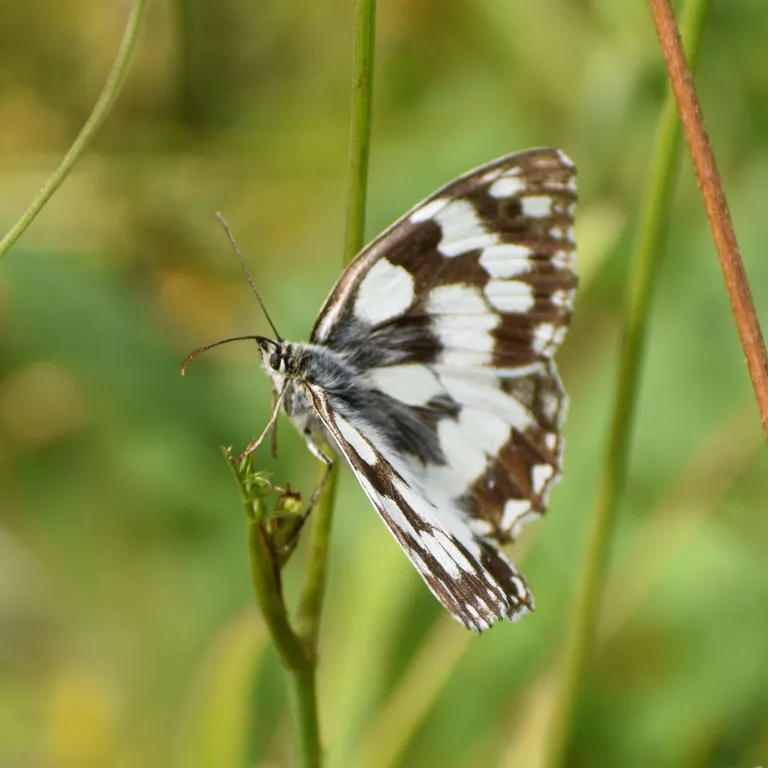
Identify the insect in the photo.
Melanargia galathea
